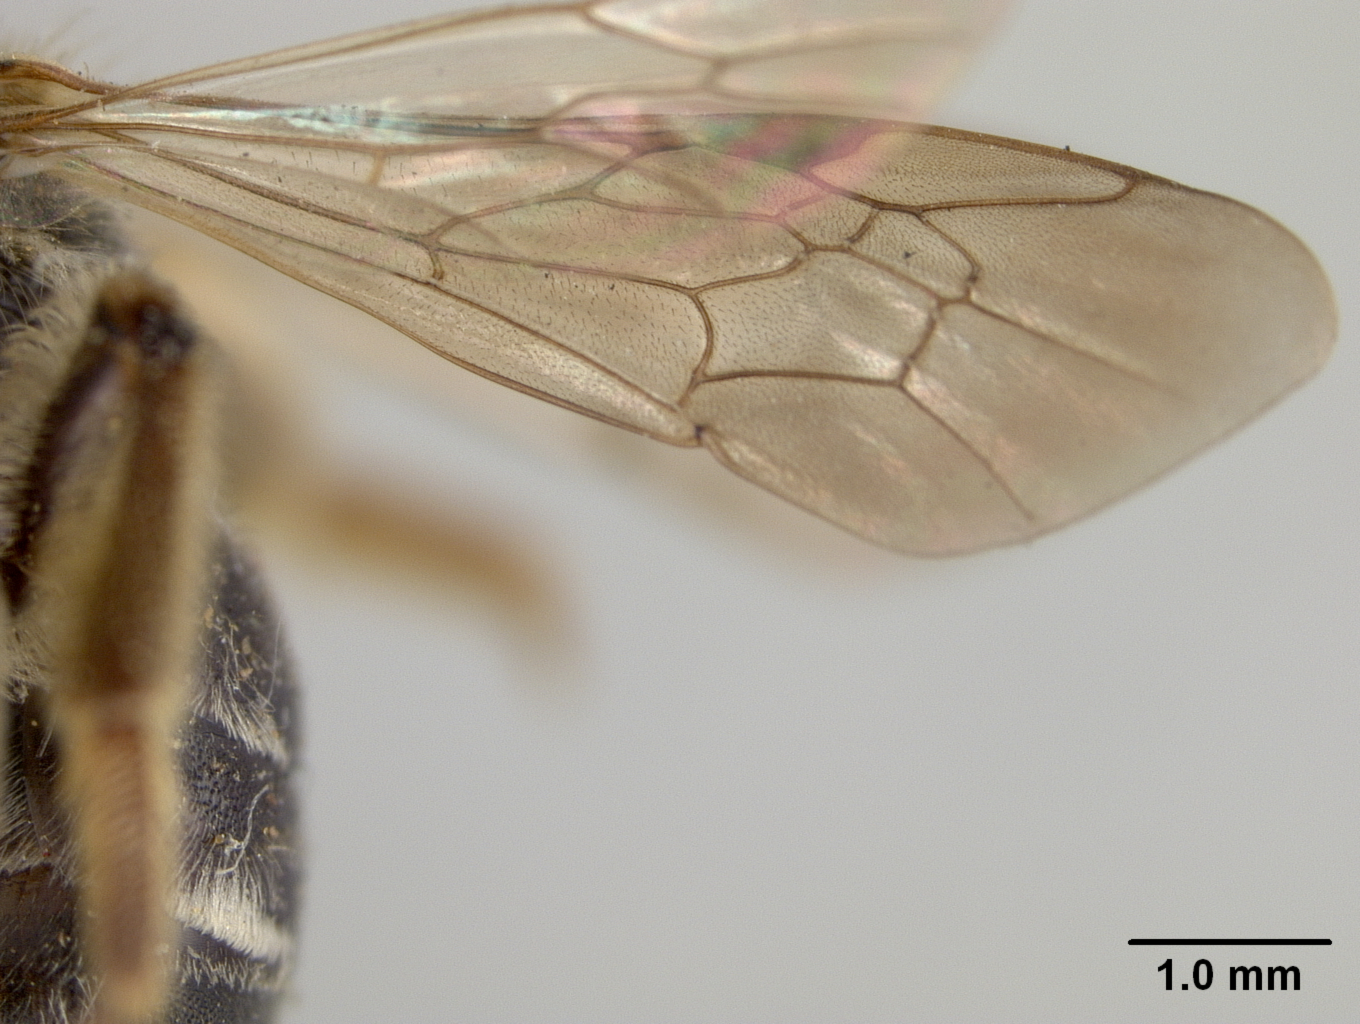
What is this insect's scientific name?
Andrena multiplicata
